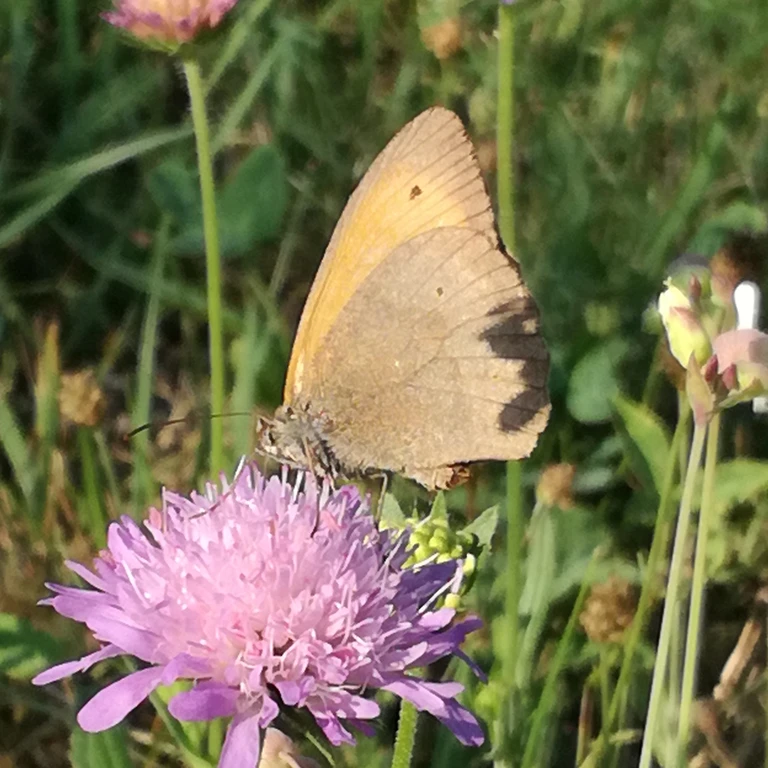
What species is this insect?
Maniola jurtina
